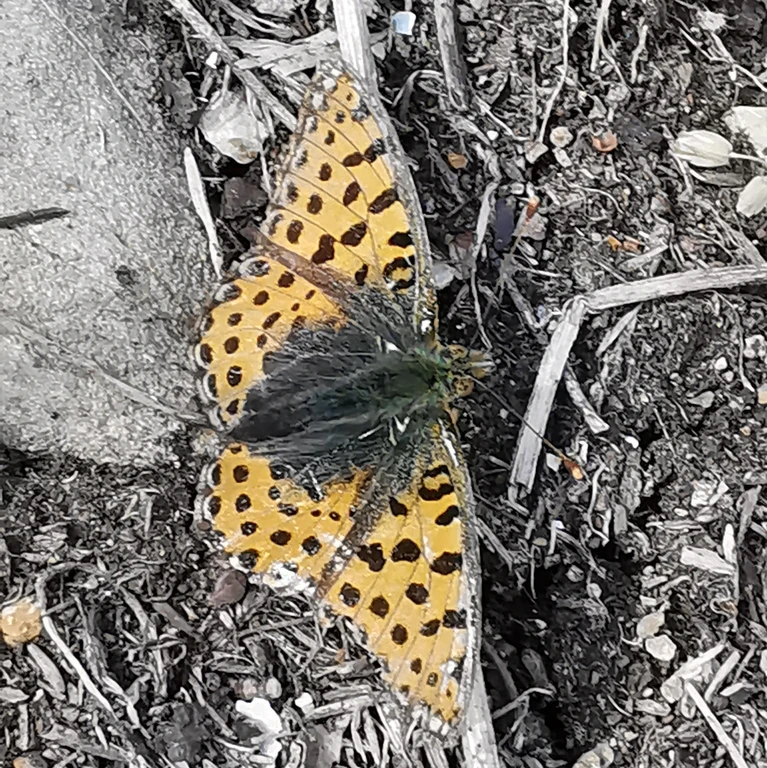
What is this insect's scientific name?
Issoria lathonia
